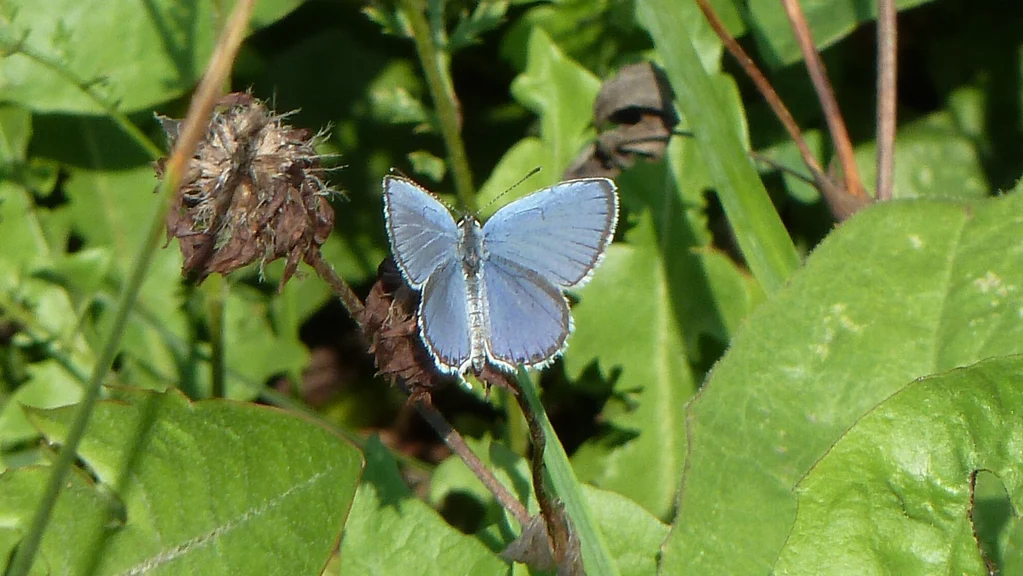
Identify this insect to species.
Cupido argiades (also Elkalyce argiades)
